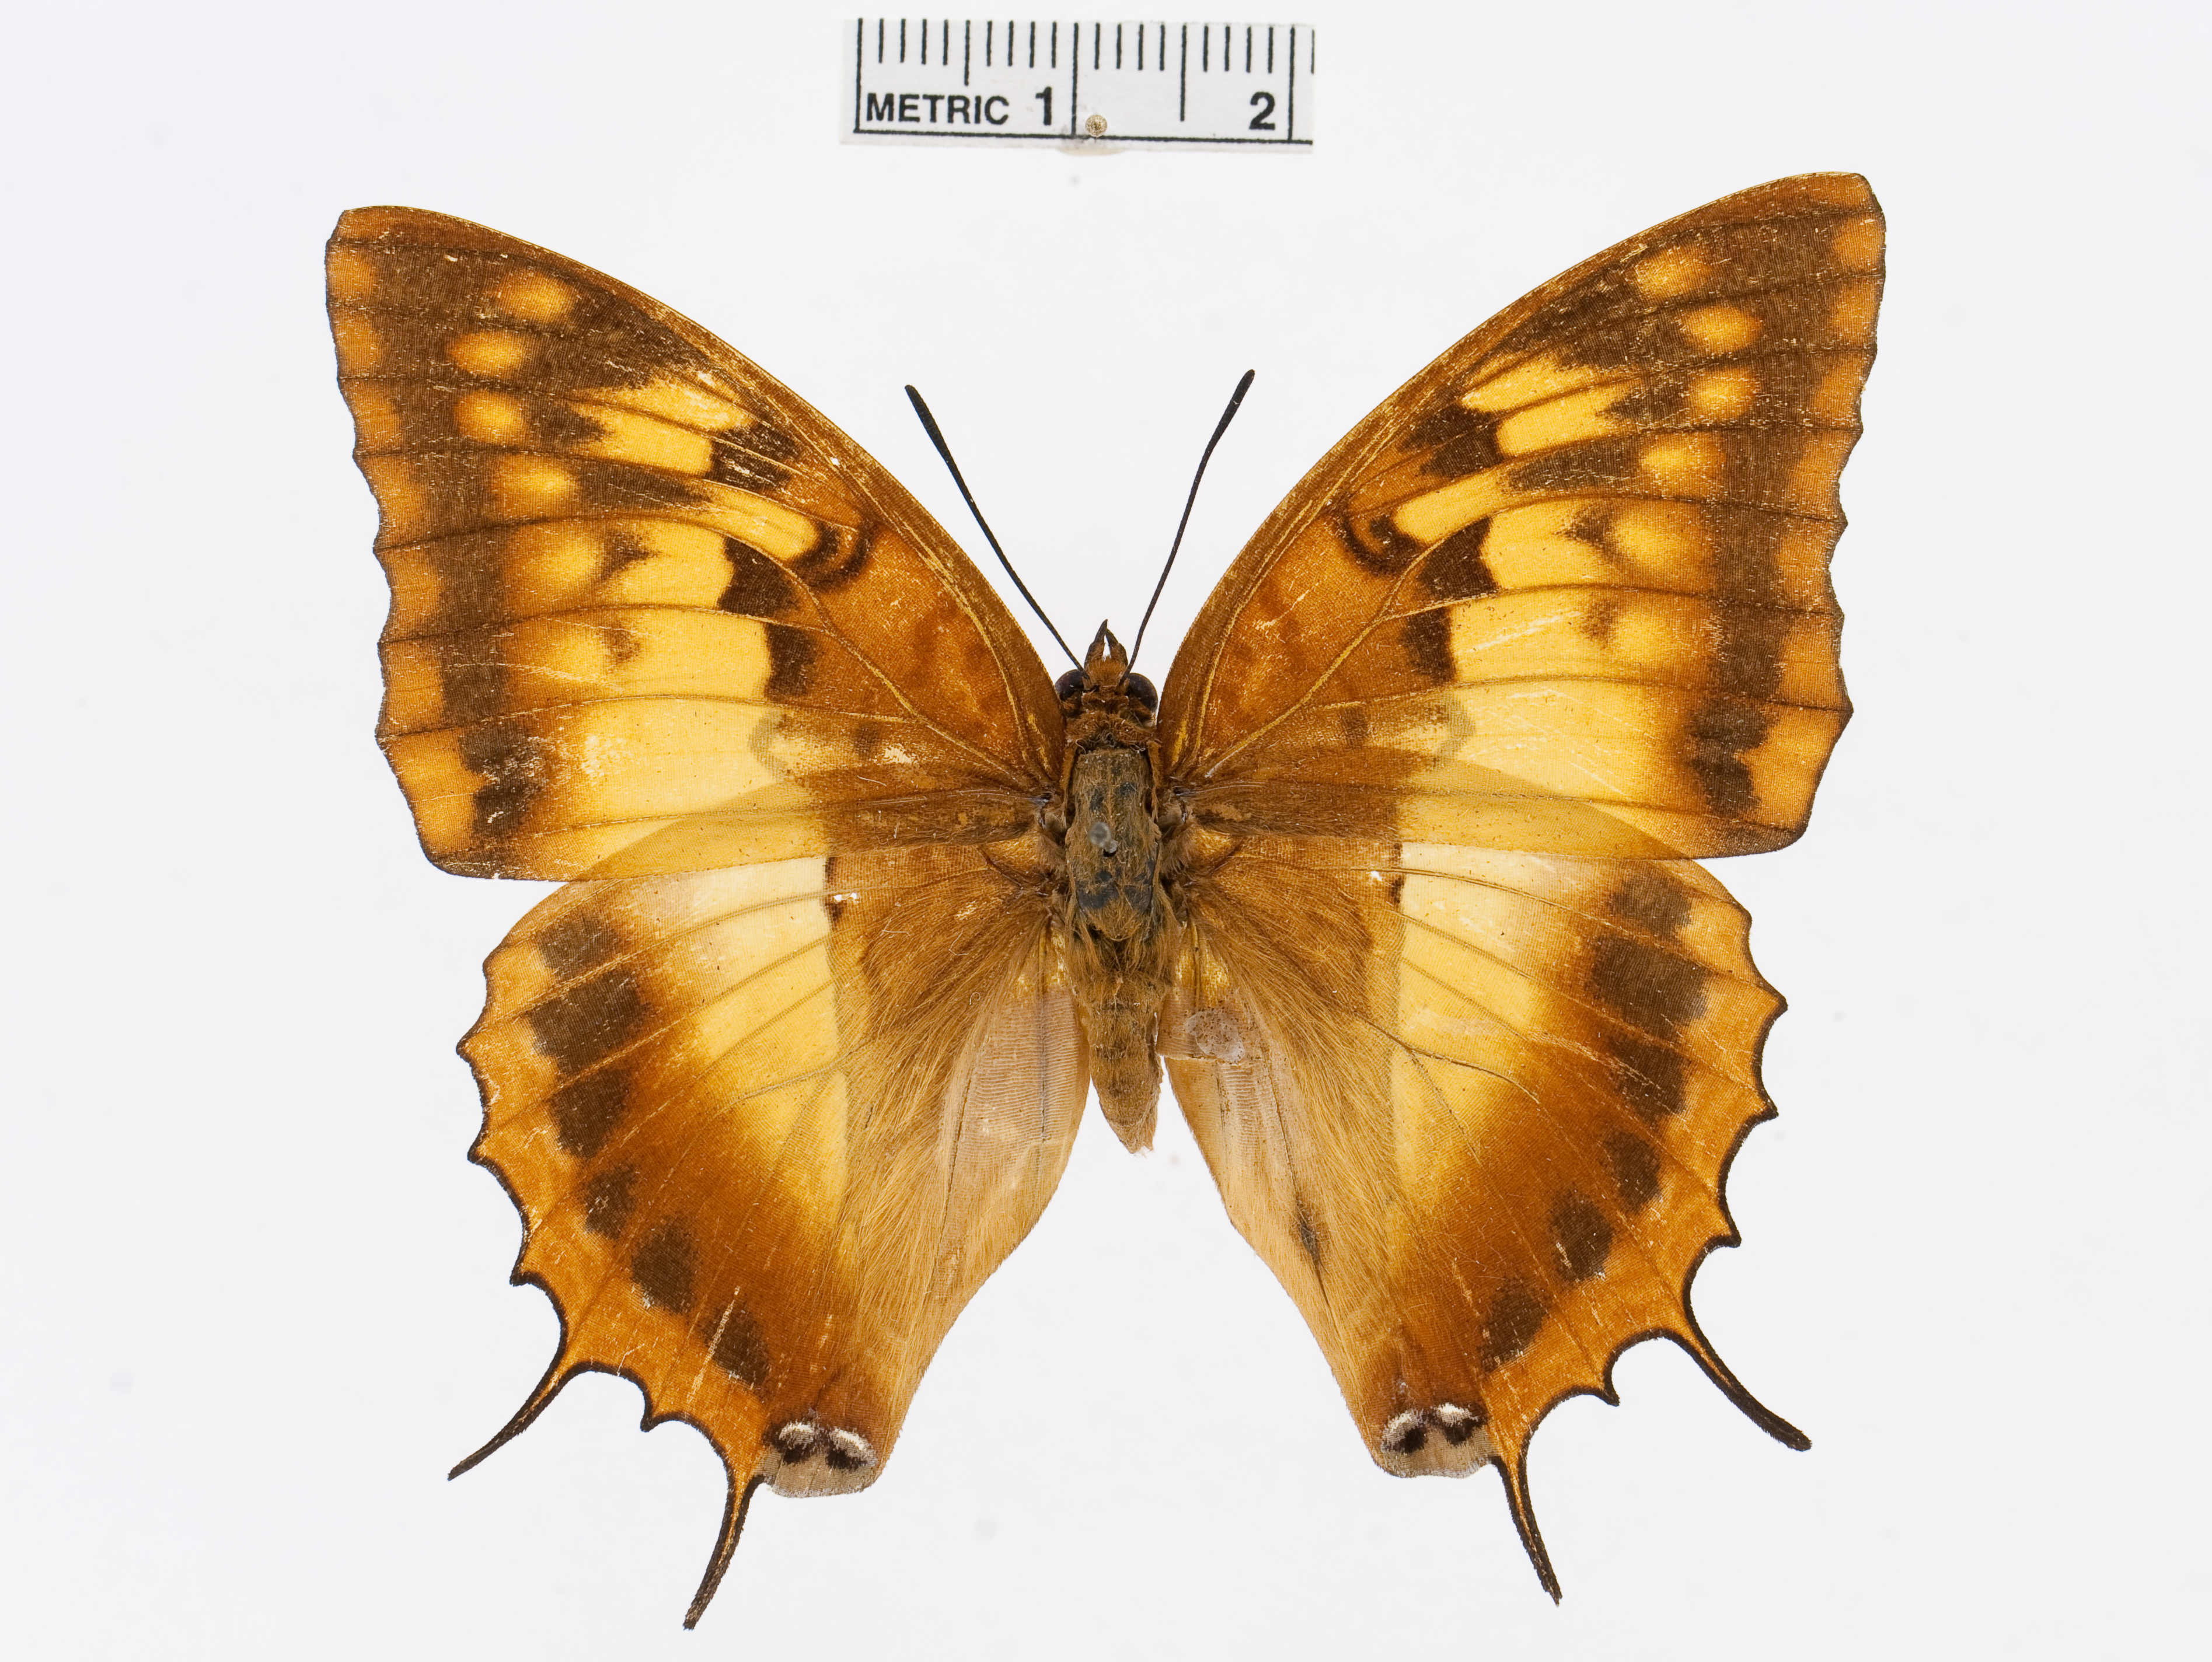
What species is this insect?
Charaxes lasti
